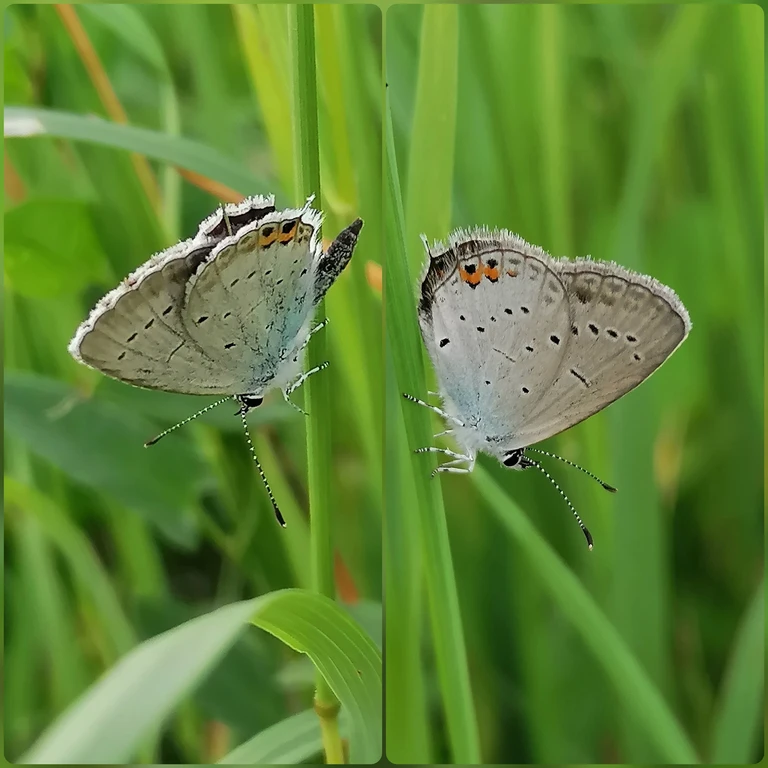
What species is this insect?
Cupido argiades (also Elkalyce argiades)
